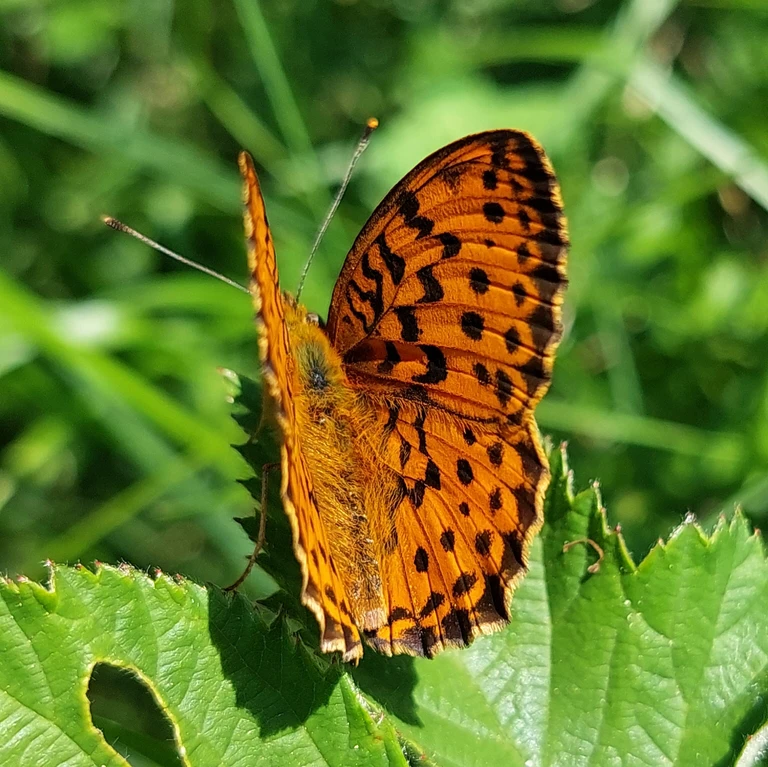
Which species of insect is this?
Brenthis daphne
